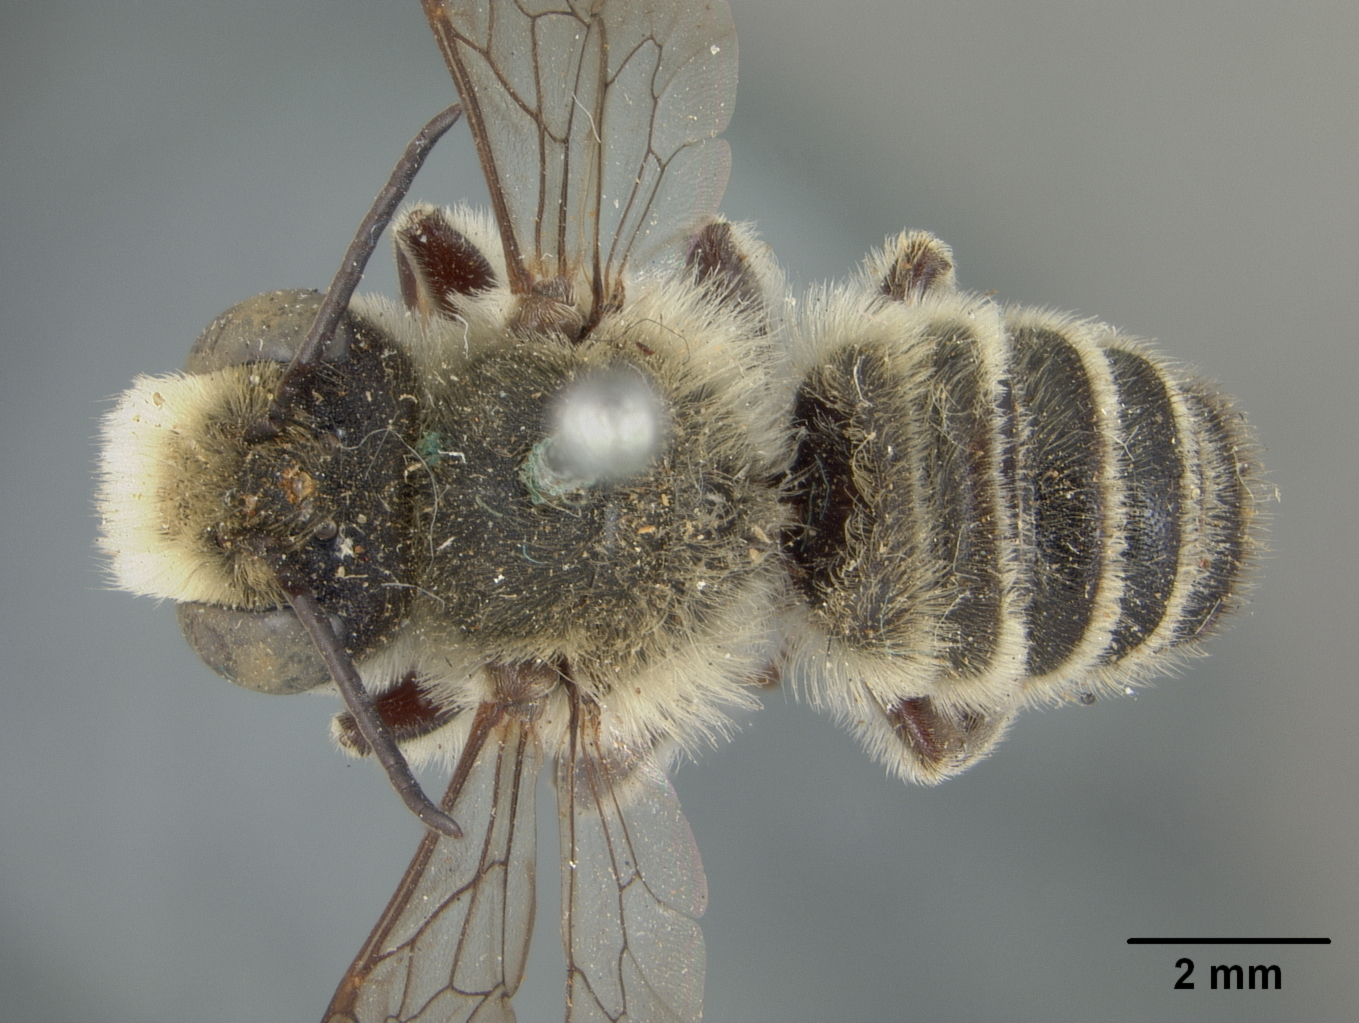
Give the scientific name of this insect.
Megachile mendica
